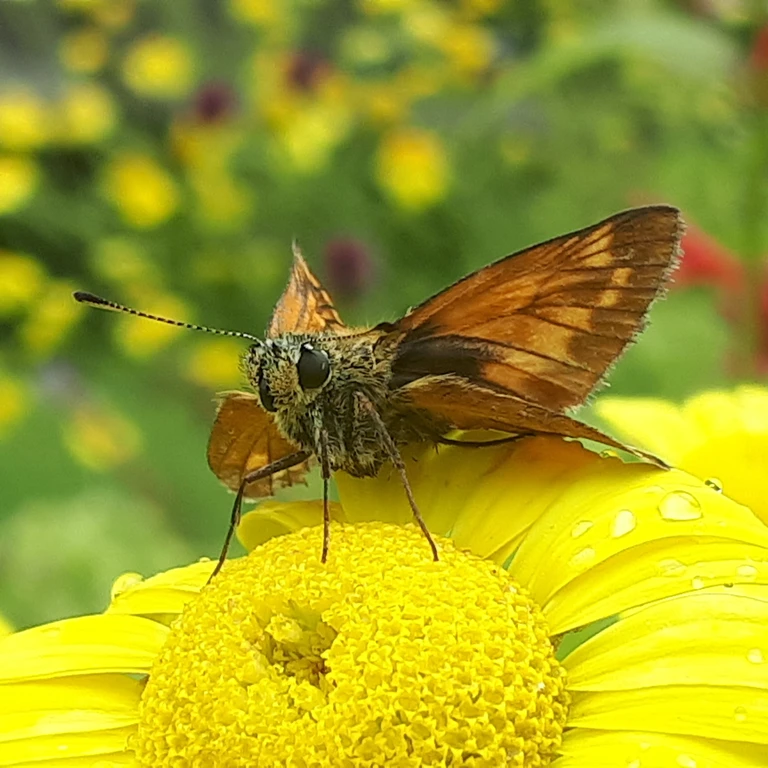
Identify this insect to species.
Ochlodes sylvanus (also Ochlodes venata)
